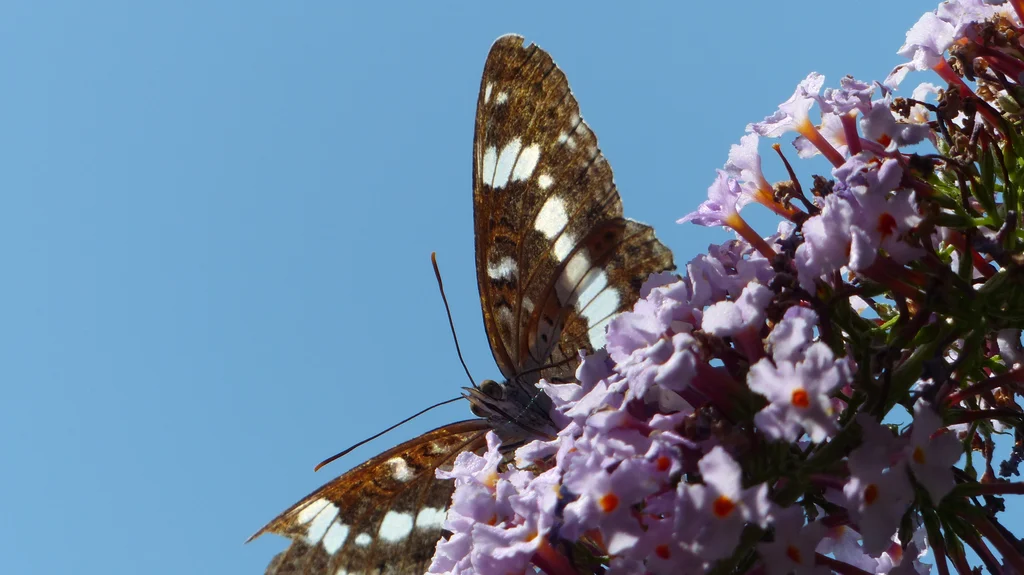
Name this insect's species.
Limenitis camilla (also Ladoga camilla)
